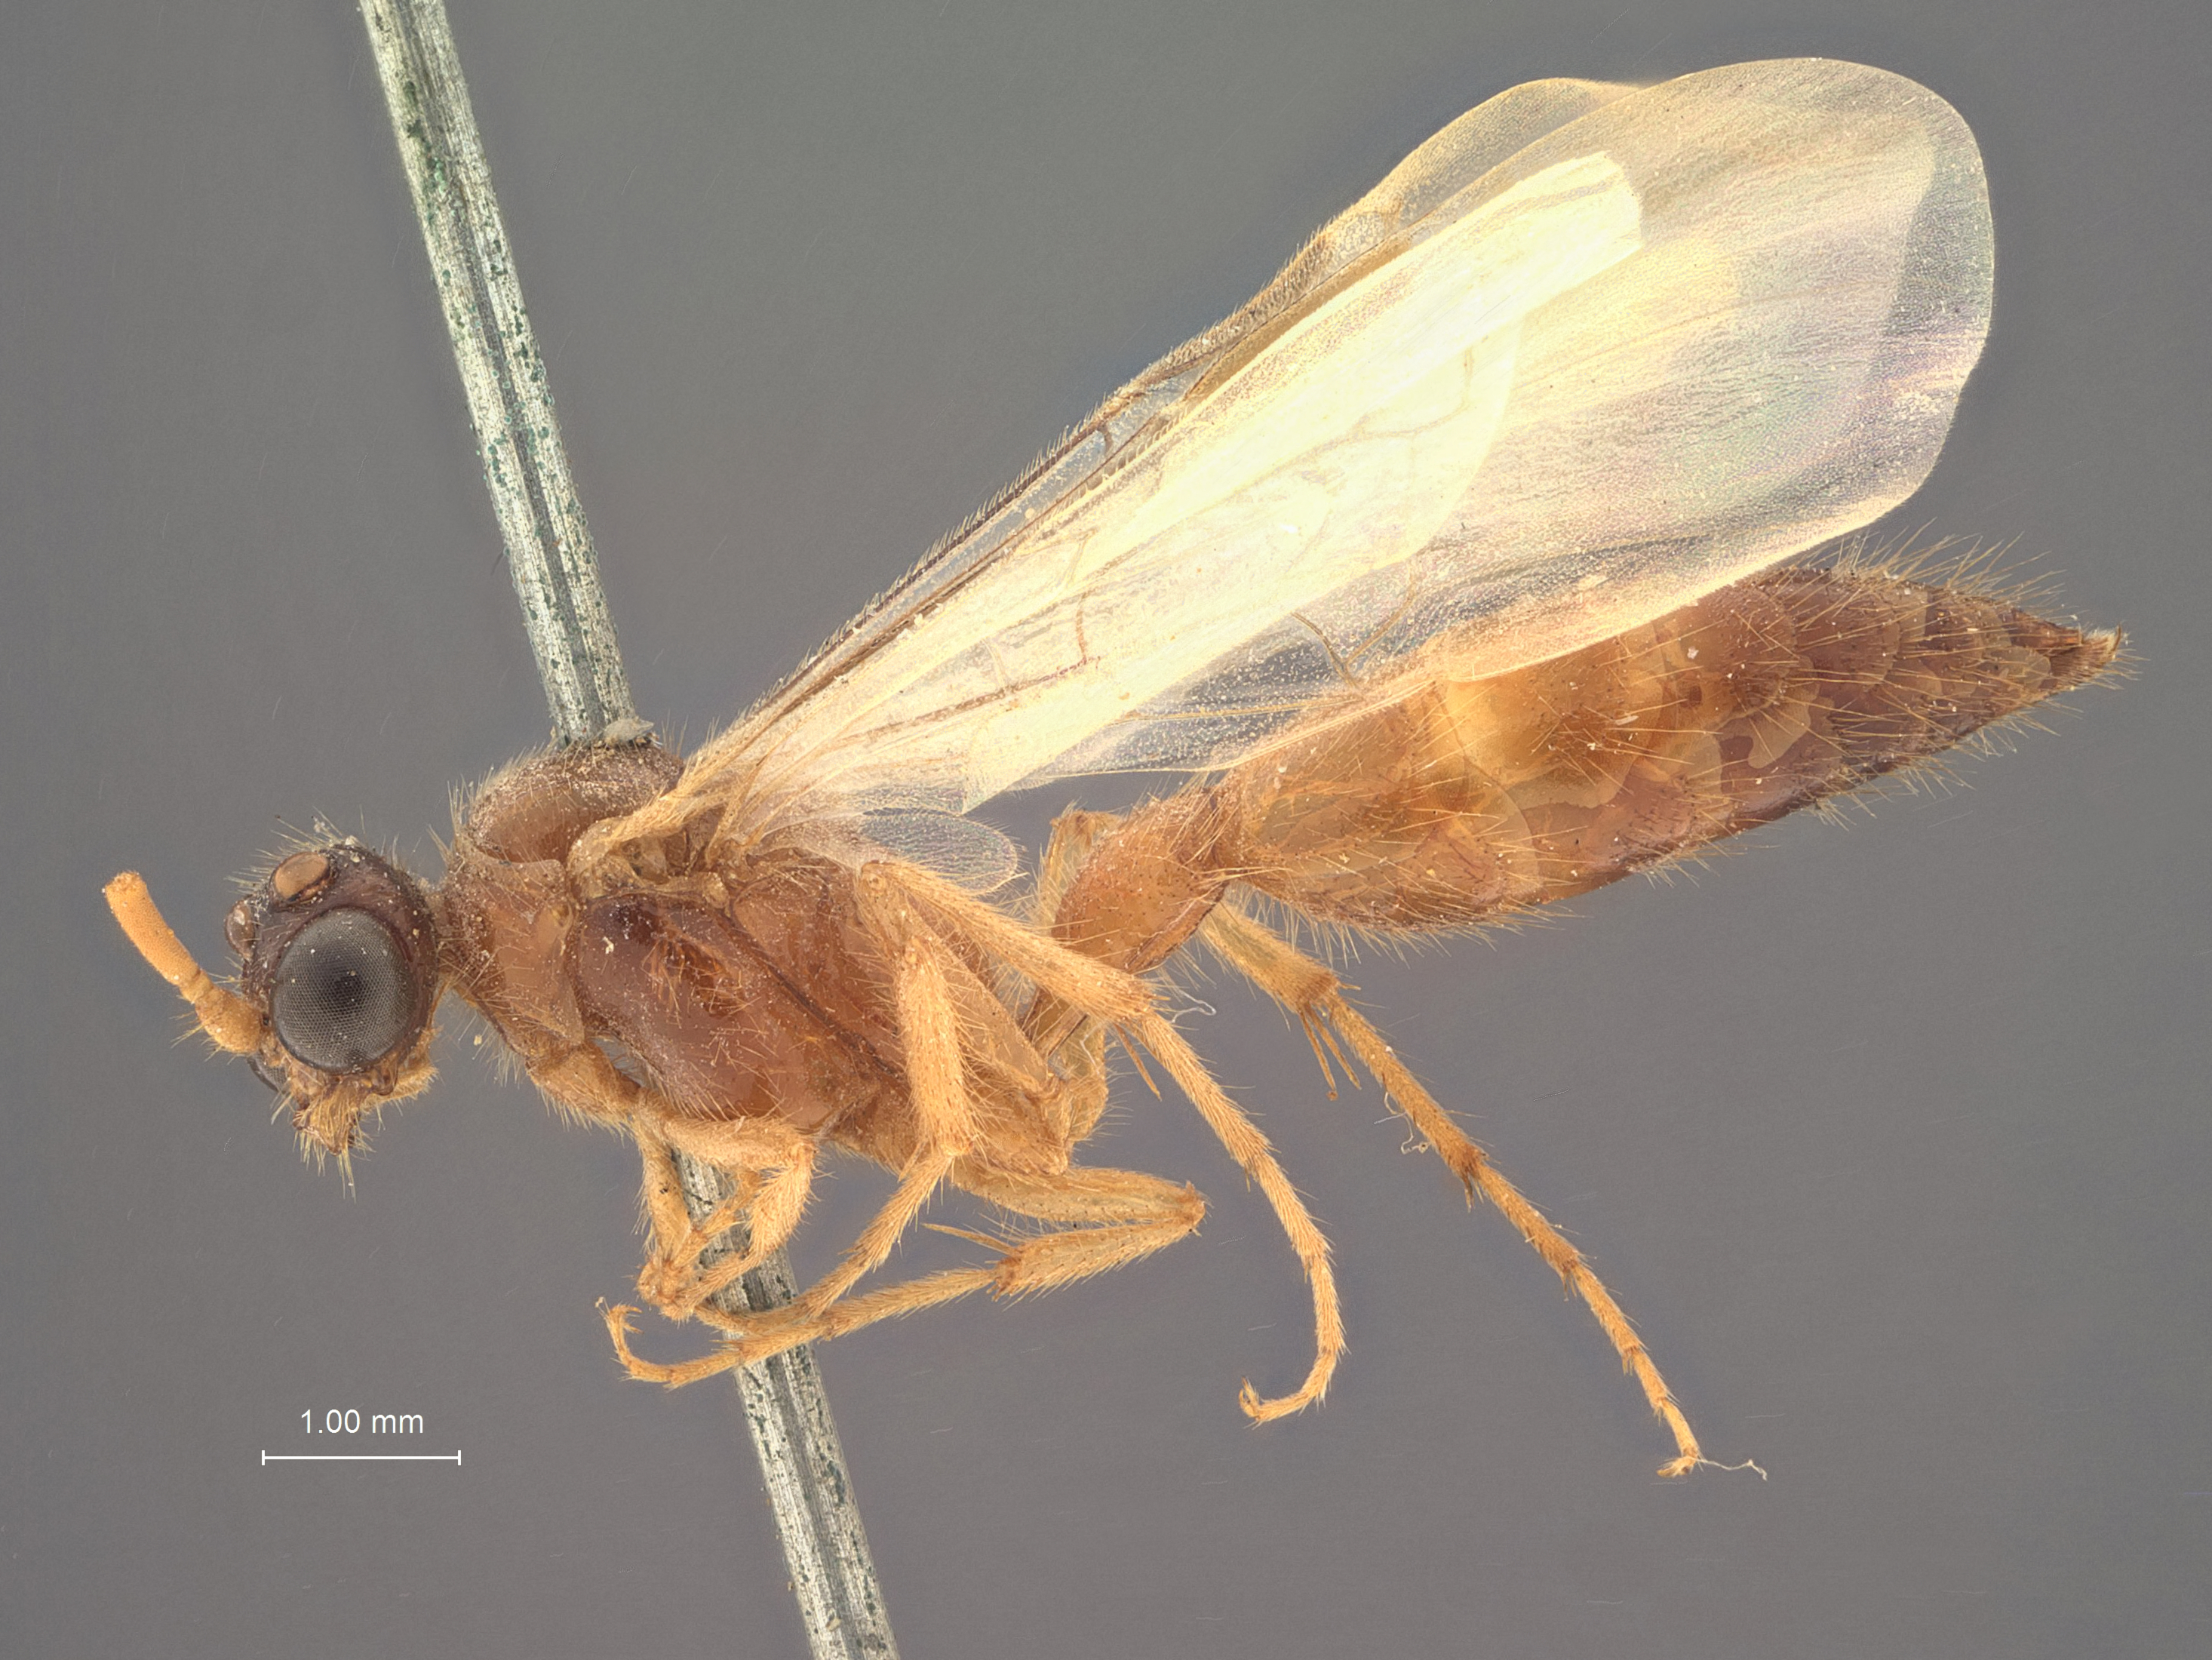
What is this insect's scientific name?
Brachycistis curvata
